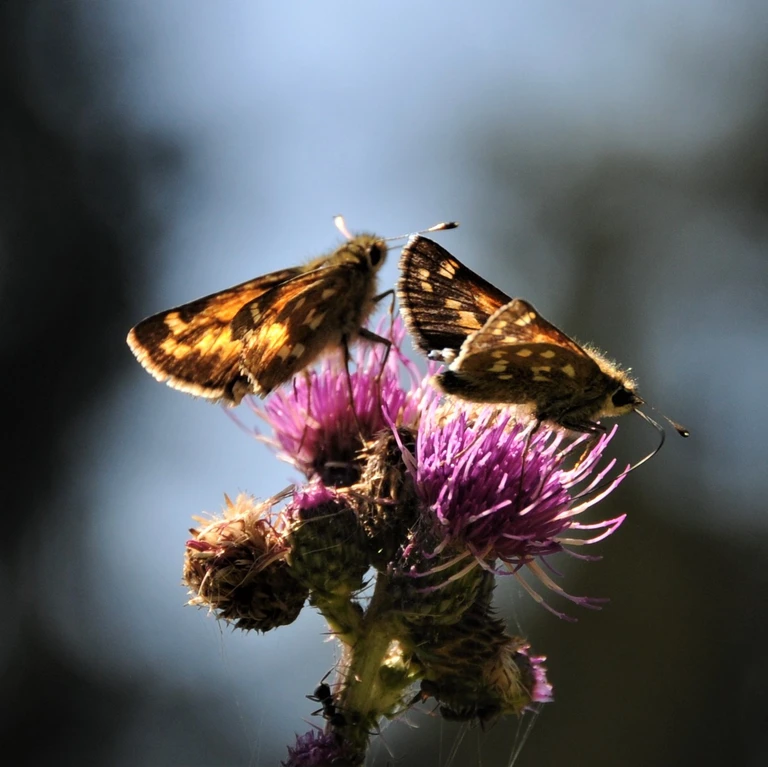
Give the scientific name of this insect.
Hesperia comma
